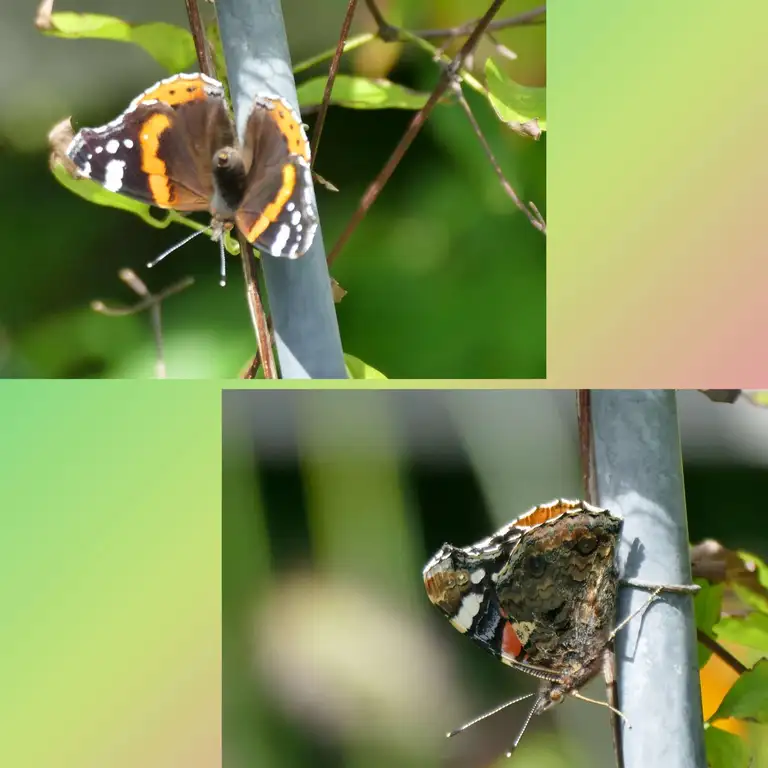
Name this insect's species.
Vanessa atalanta
